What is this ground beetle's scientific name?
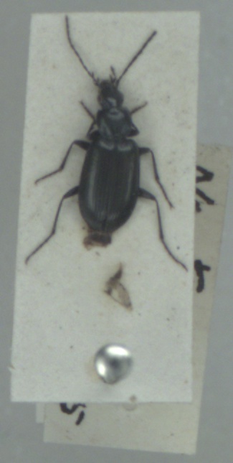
Agonum gracile
